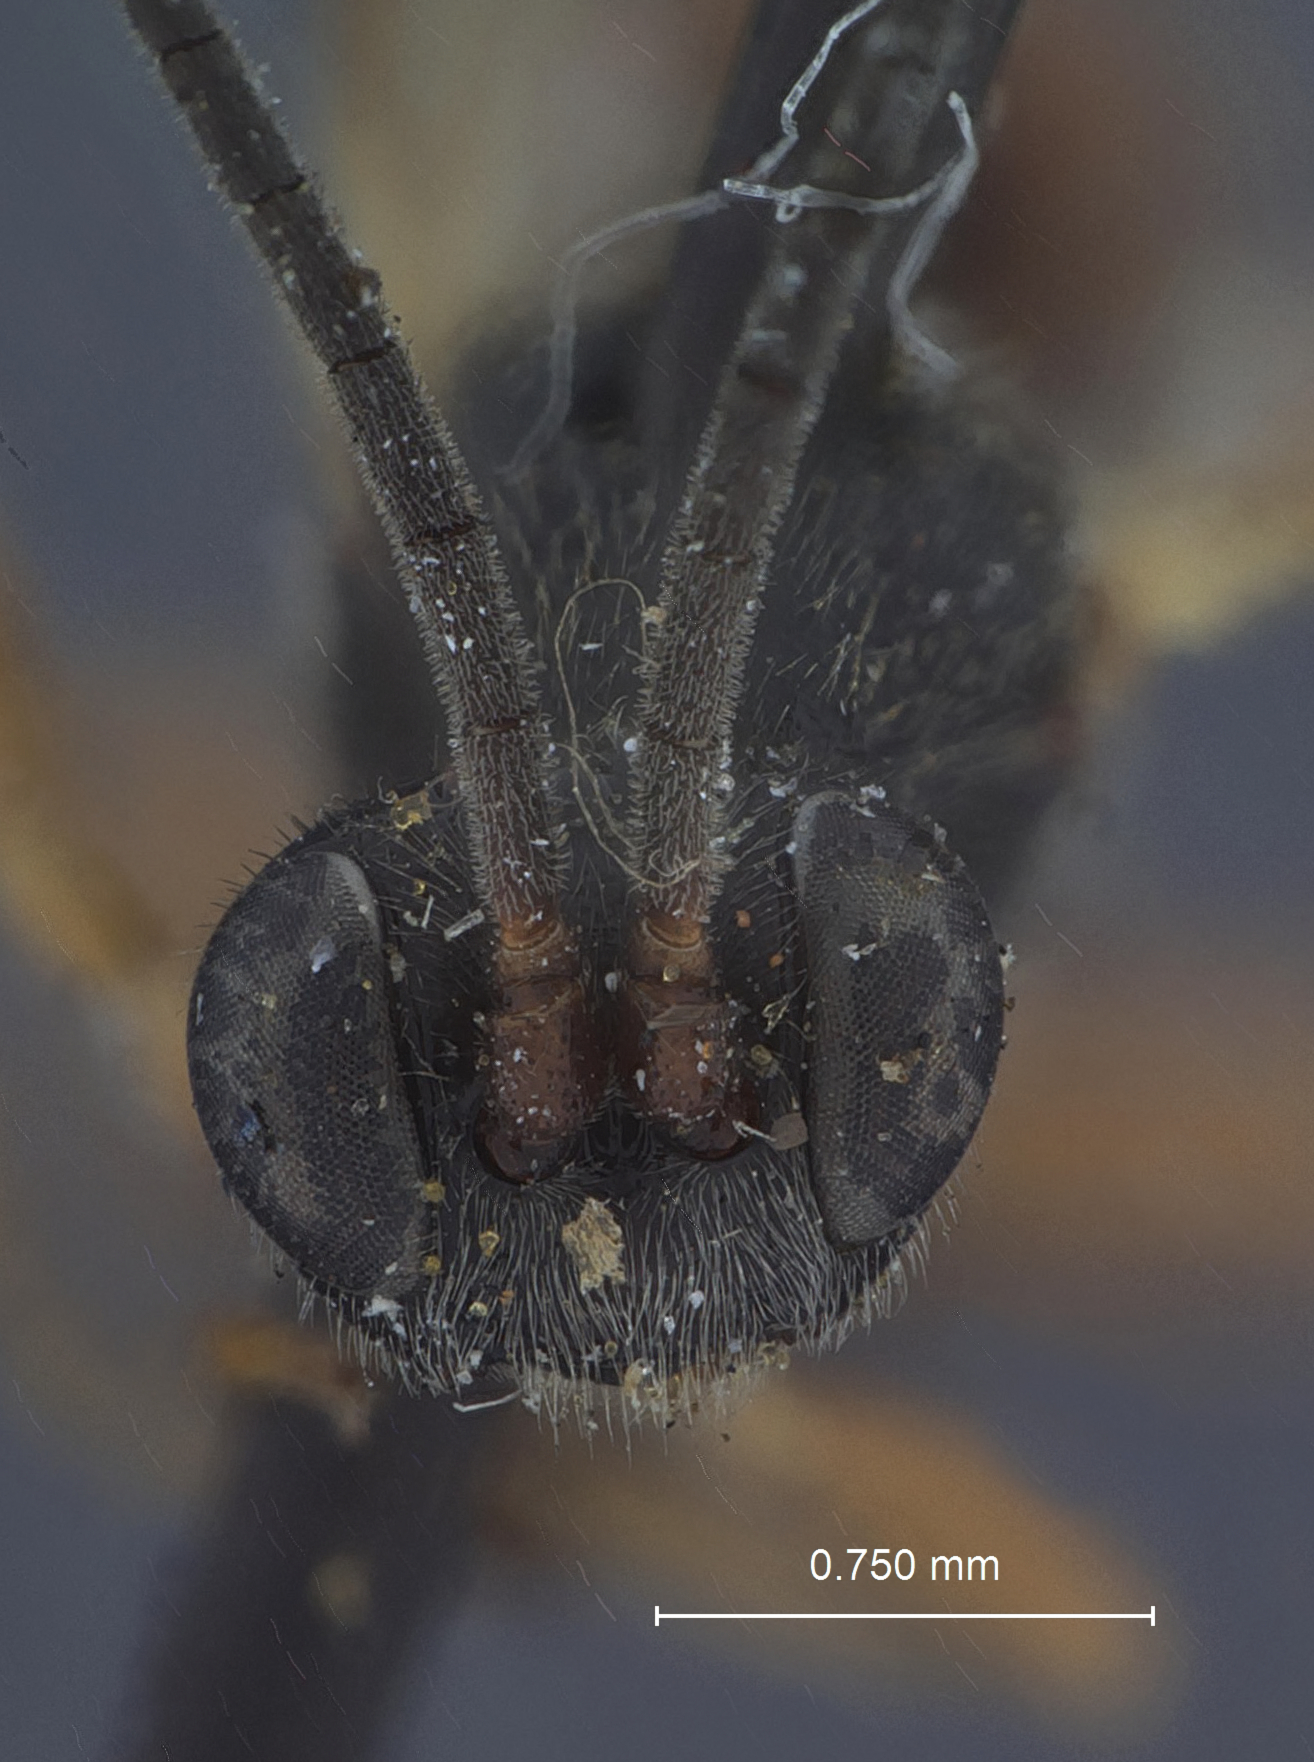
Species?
Hemiteles nigricaniformis
